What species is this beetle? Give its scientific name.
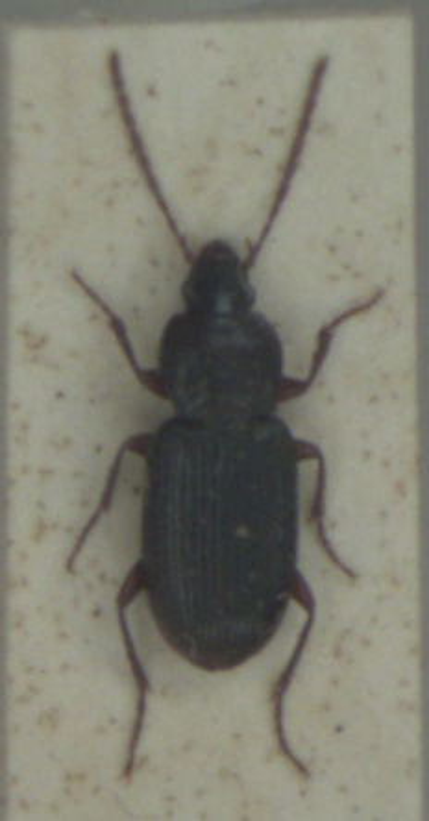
Pedius longicollis
